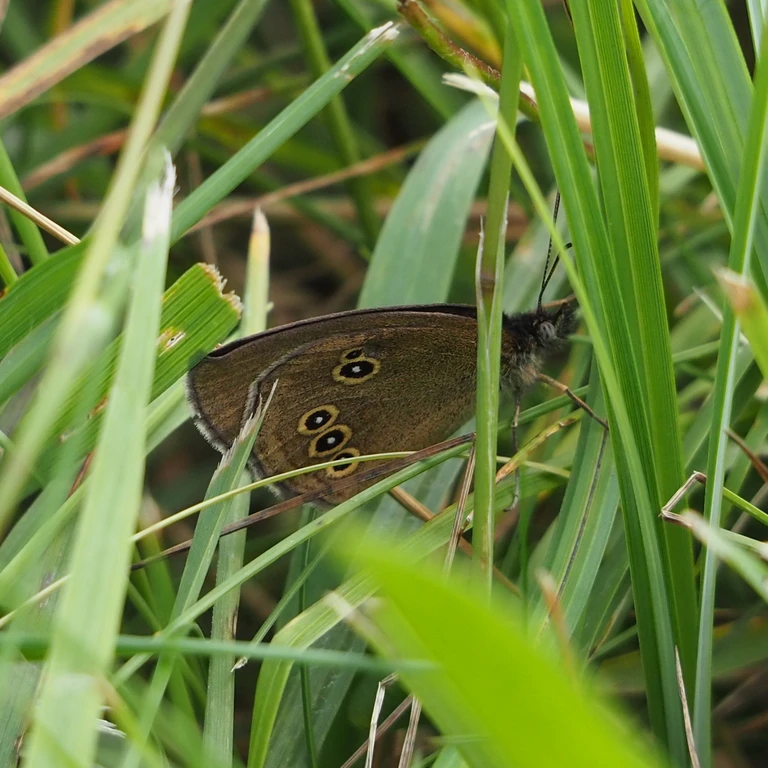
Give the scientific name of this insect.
Aphantopus hyperantus
